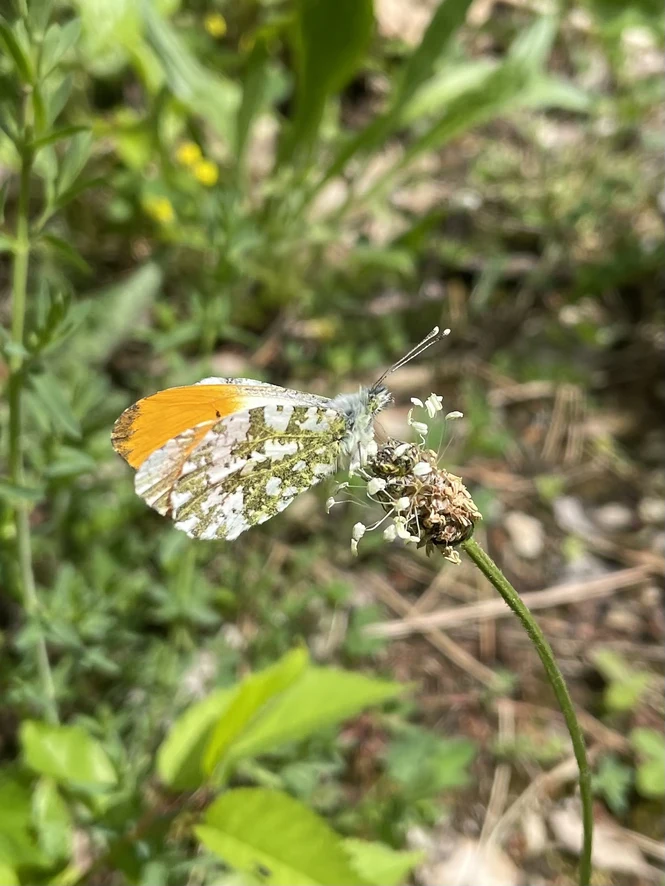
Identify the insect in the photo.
Anthocharis cardamines
